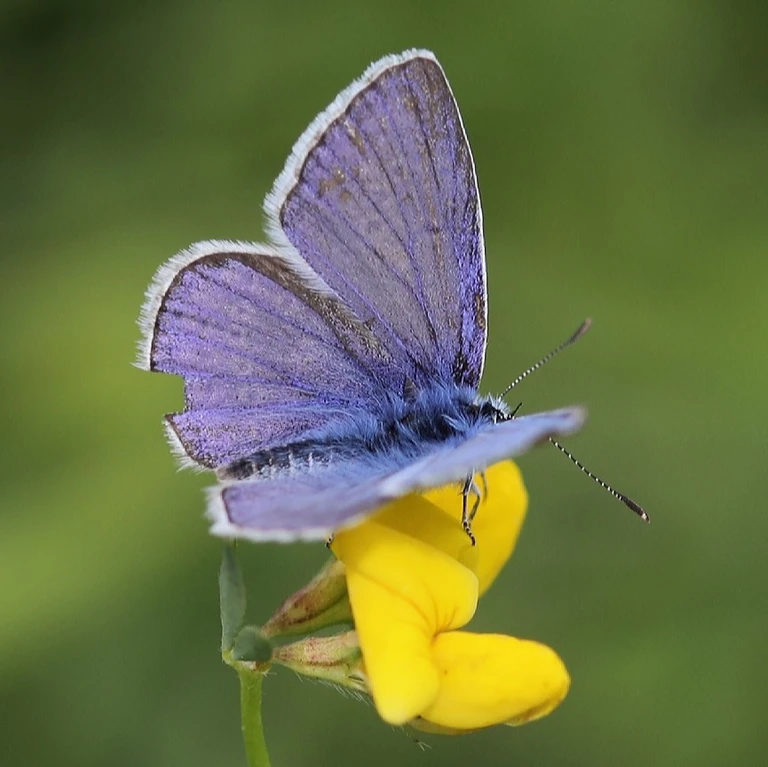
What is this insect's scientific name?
Polyommatus icarus
